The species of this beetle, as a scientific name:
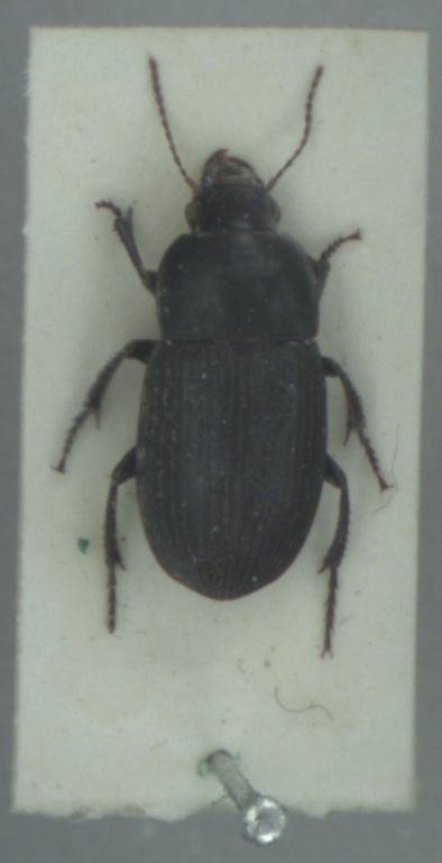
Harpalus serripes
